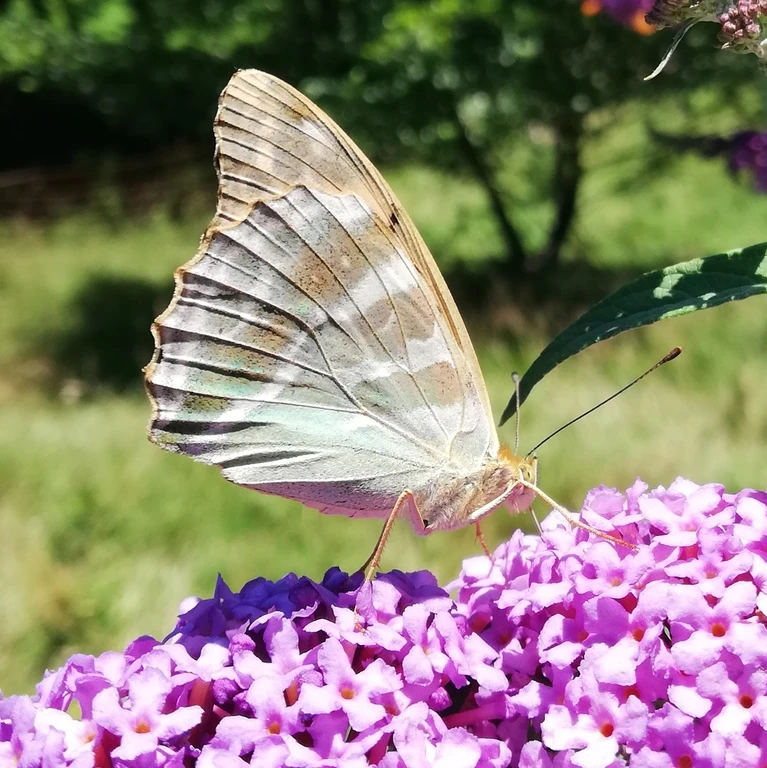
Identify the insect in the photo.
Argynnis paphia
